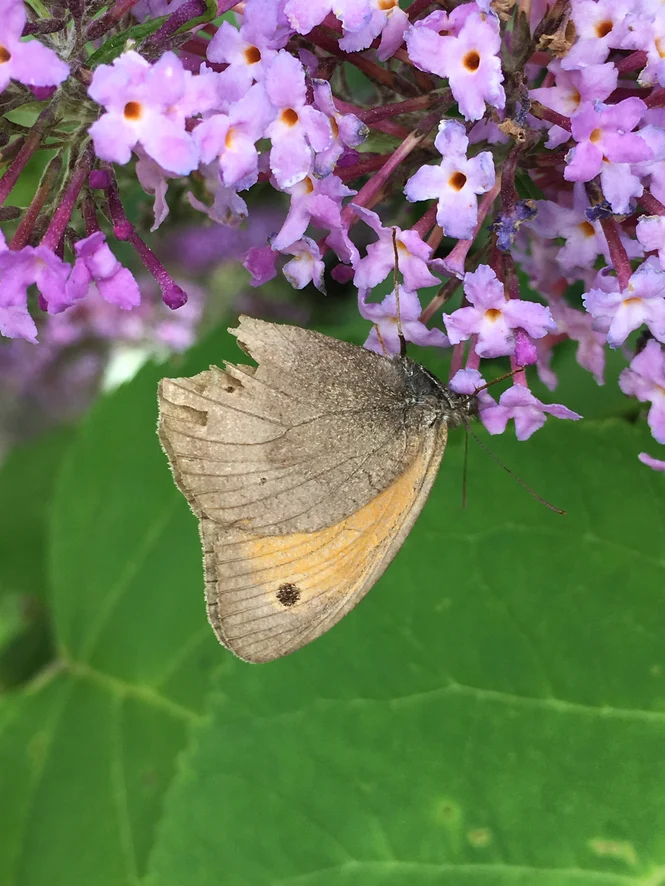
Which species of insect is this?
Maniola jurtina
